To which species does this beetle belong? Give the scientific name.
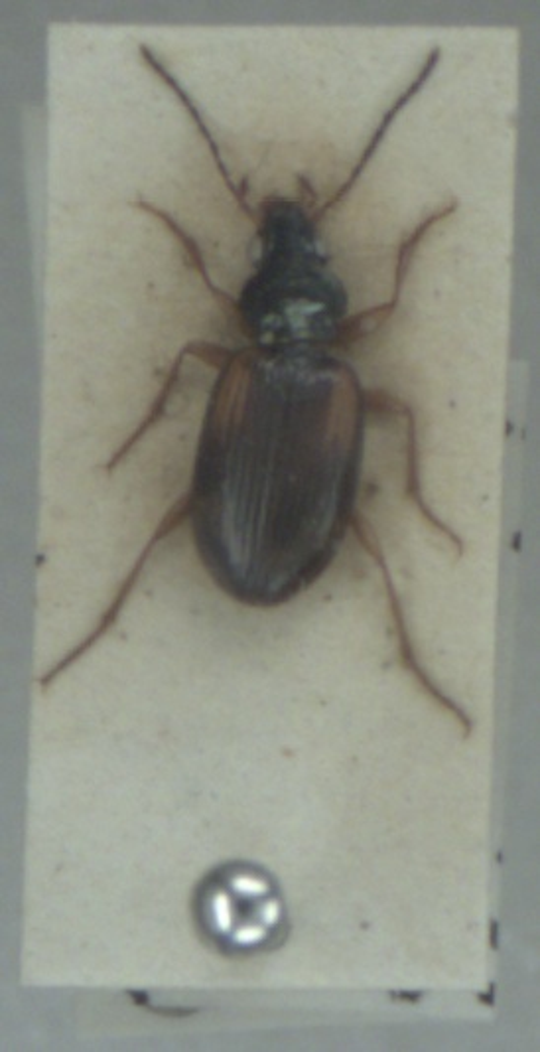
Bembidion tetracolum
